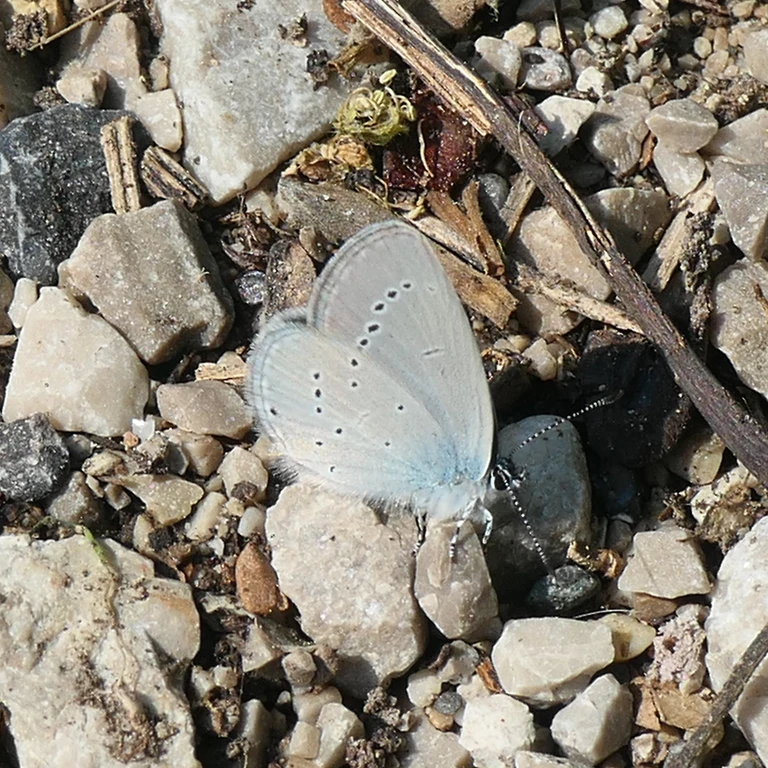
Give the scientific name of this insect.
Cupido minimus
